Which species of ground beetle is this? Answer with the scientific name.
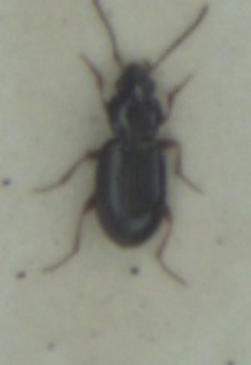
Bembidion obtusum
